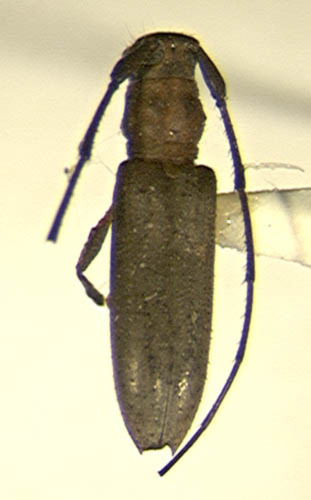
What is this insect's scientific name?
Rondibilis parvula
